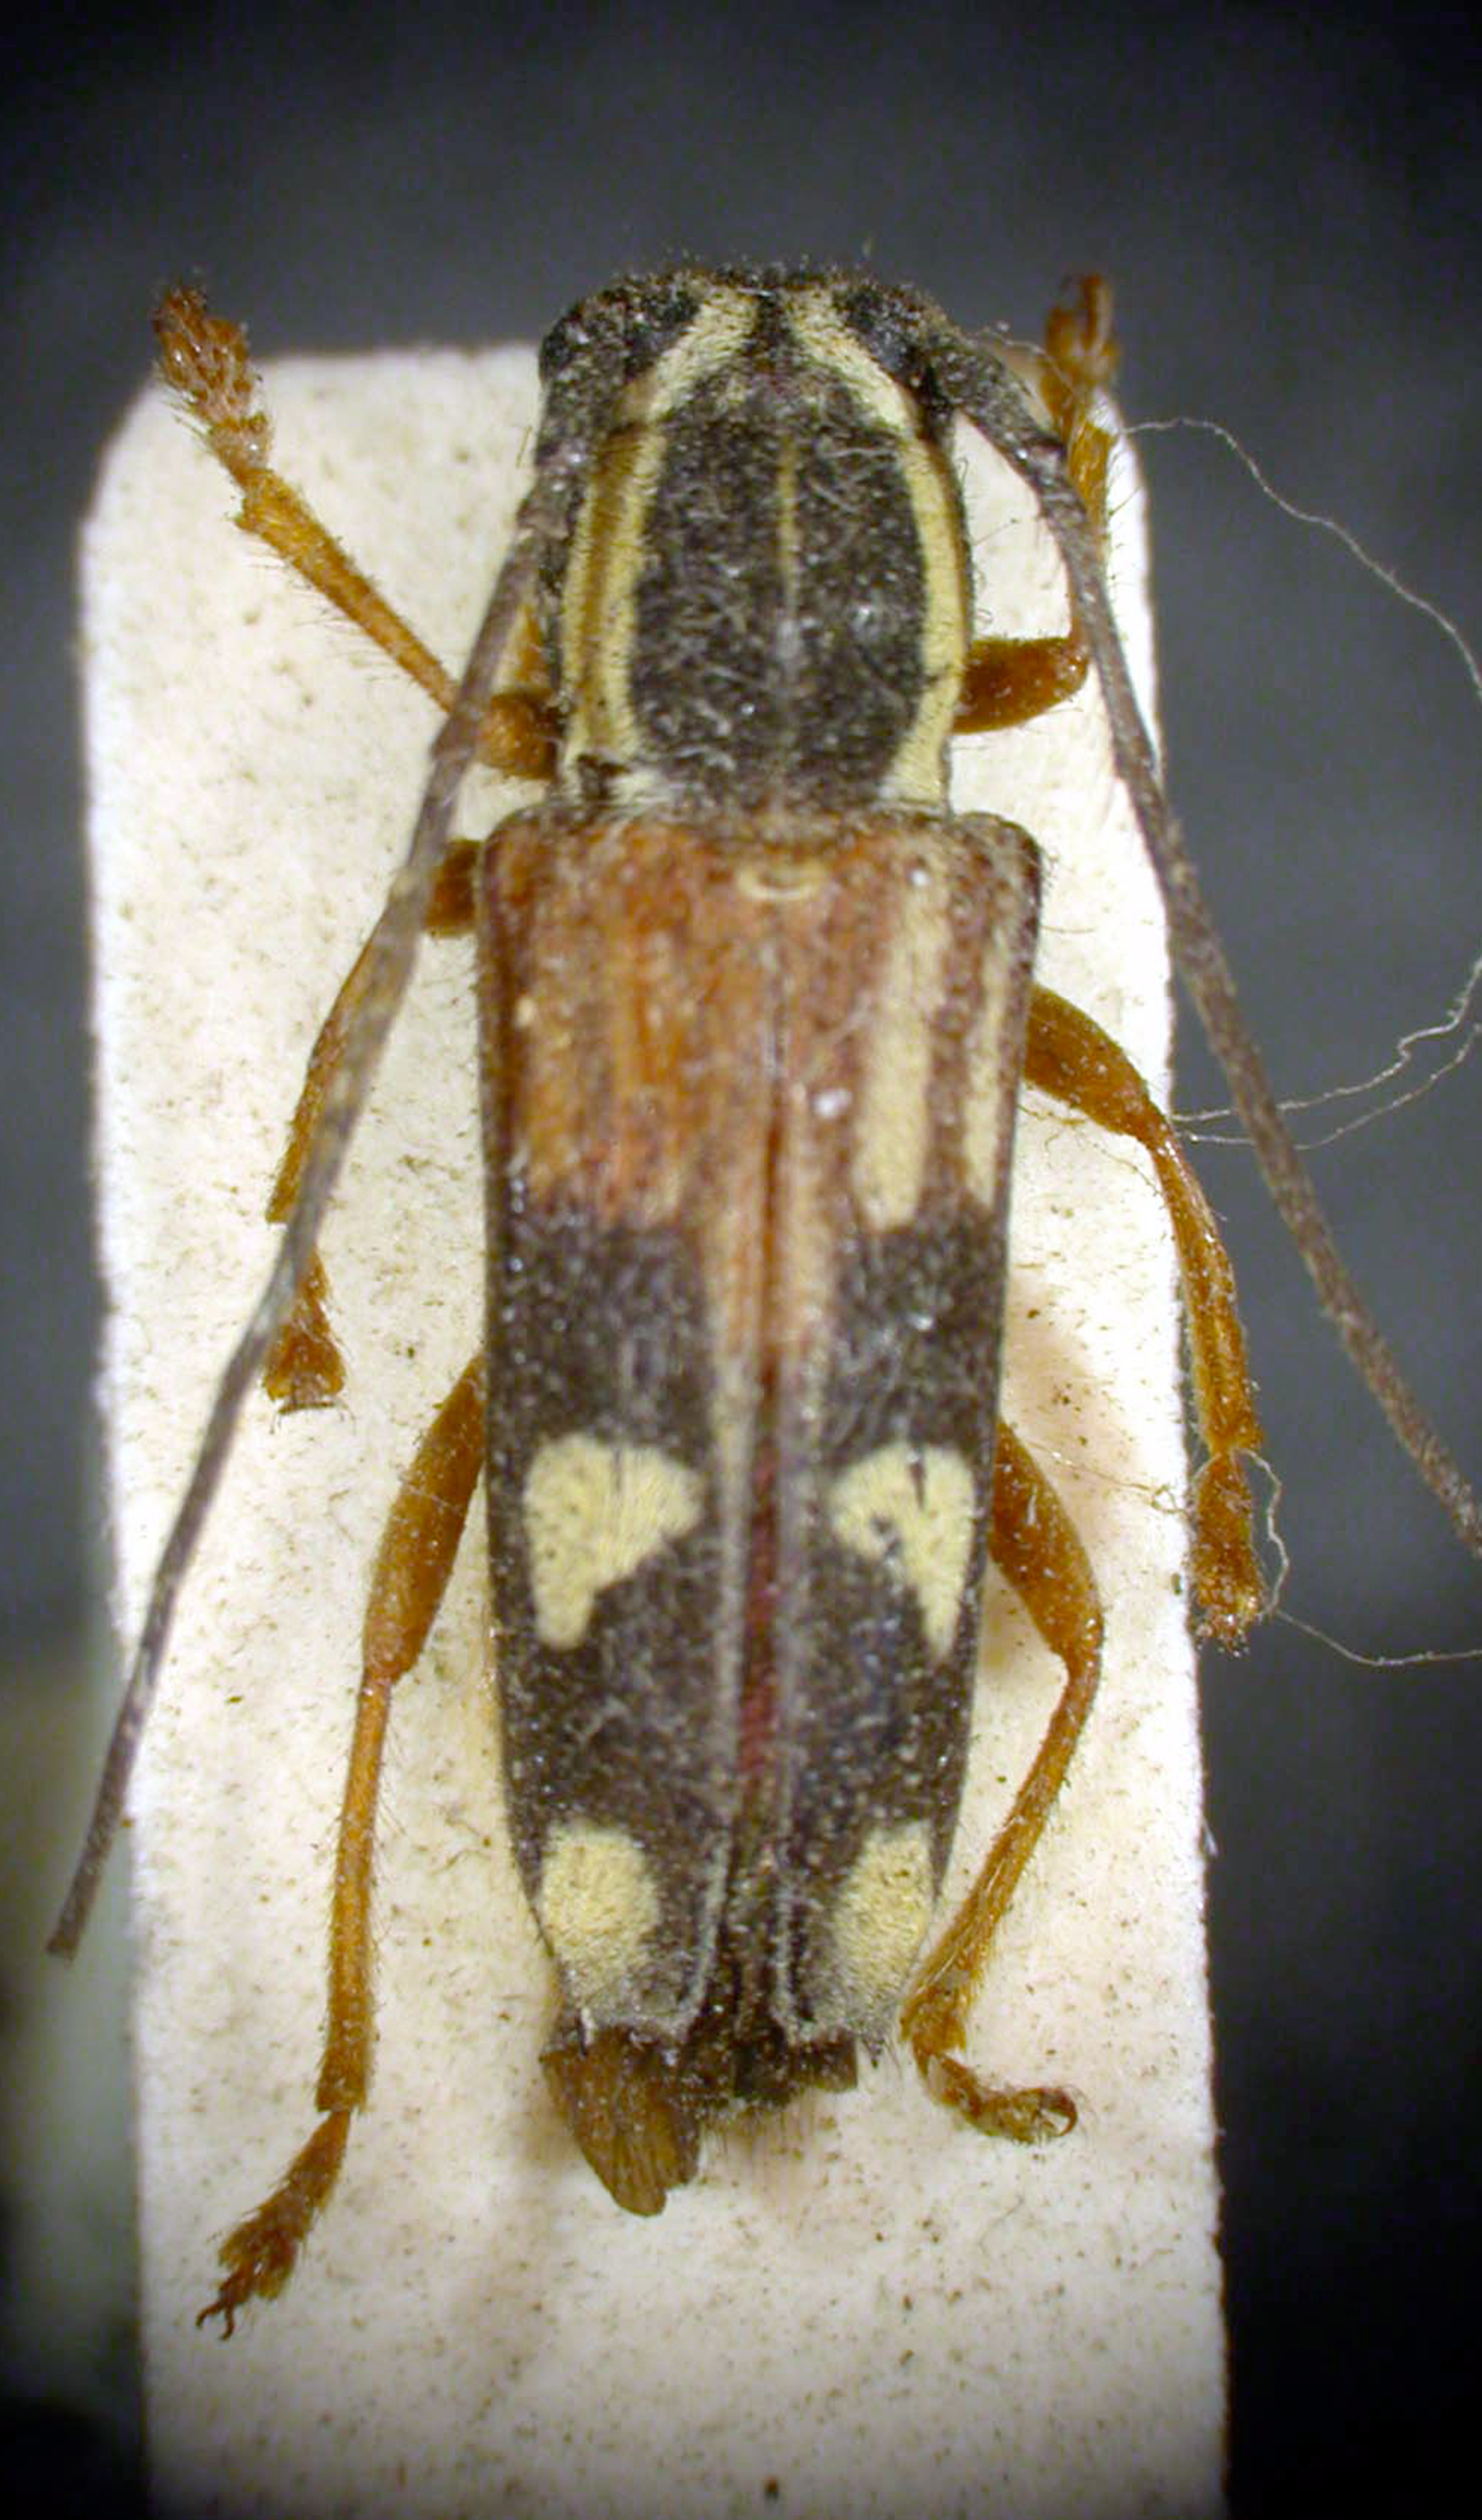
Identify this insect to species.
Glenea kinabaluensis
